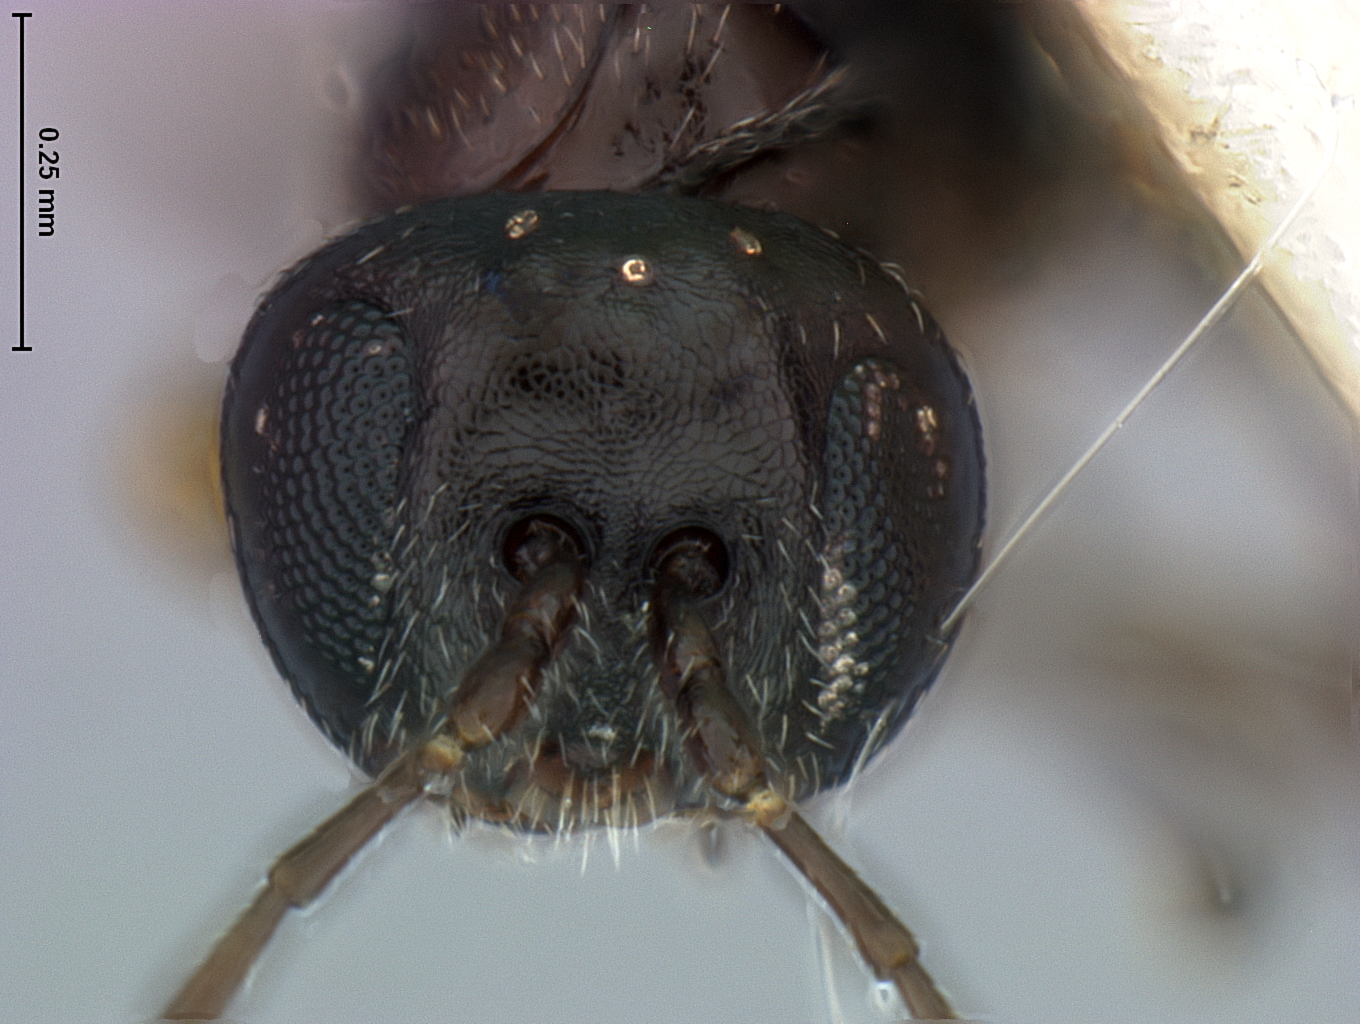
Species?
Euxystotera campanulatum
